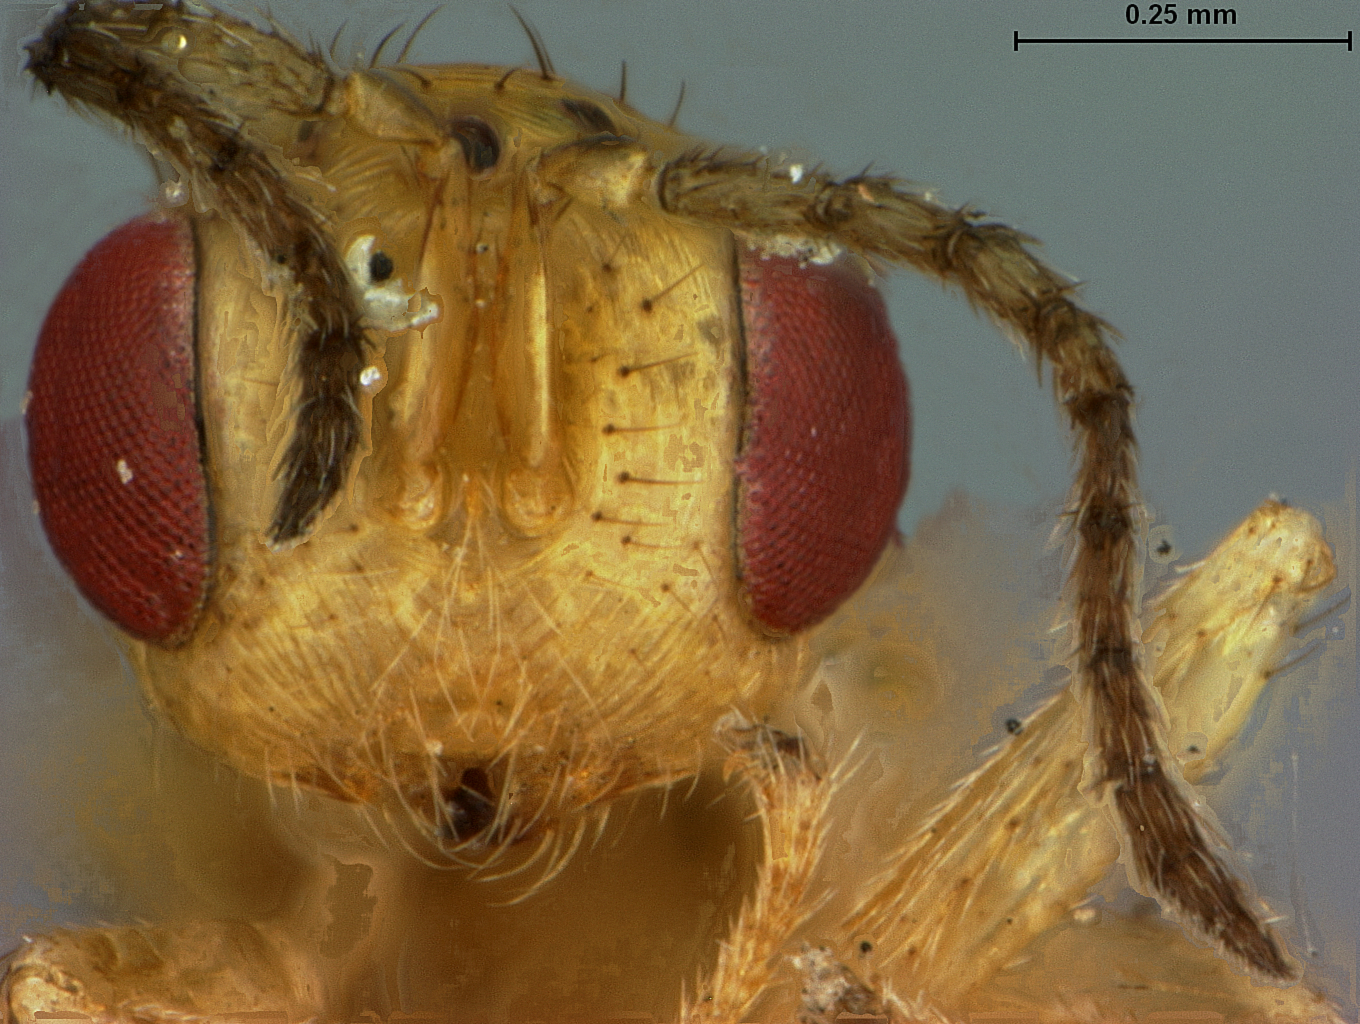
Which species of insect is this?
Megastigmus immaculatus
